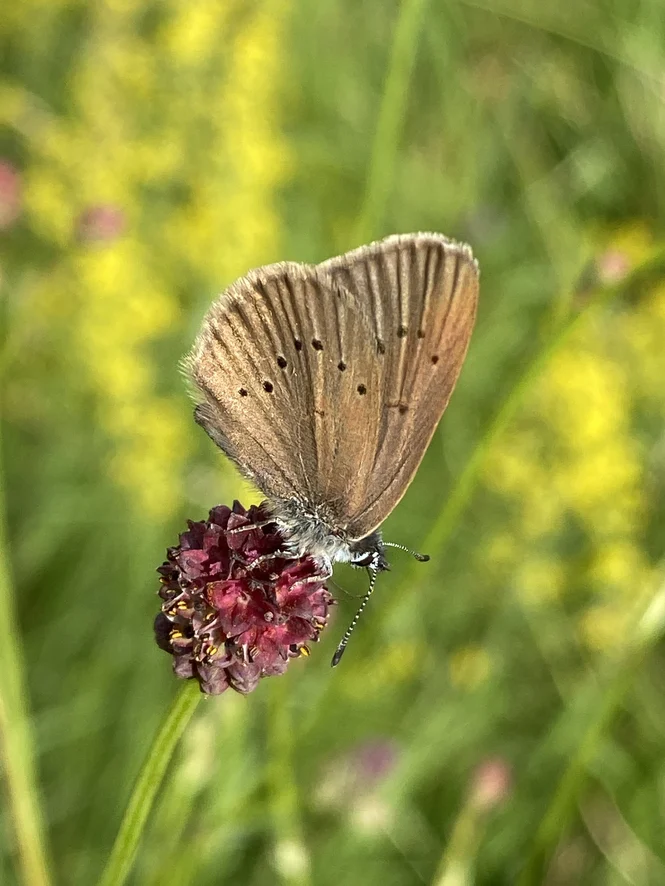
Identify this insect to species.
Phengaris nausithous (also Maculinea nausithous)
